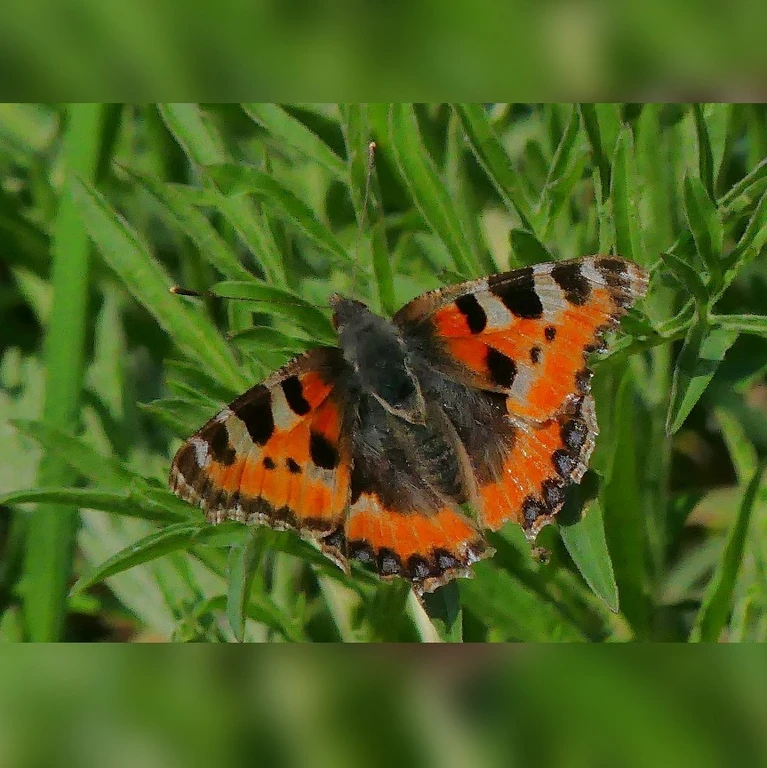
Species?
Aglais urticae
